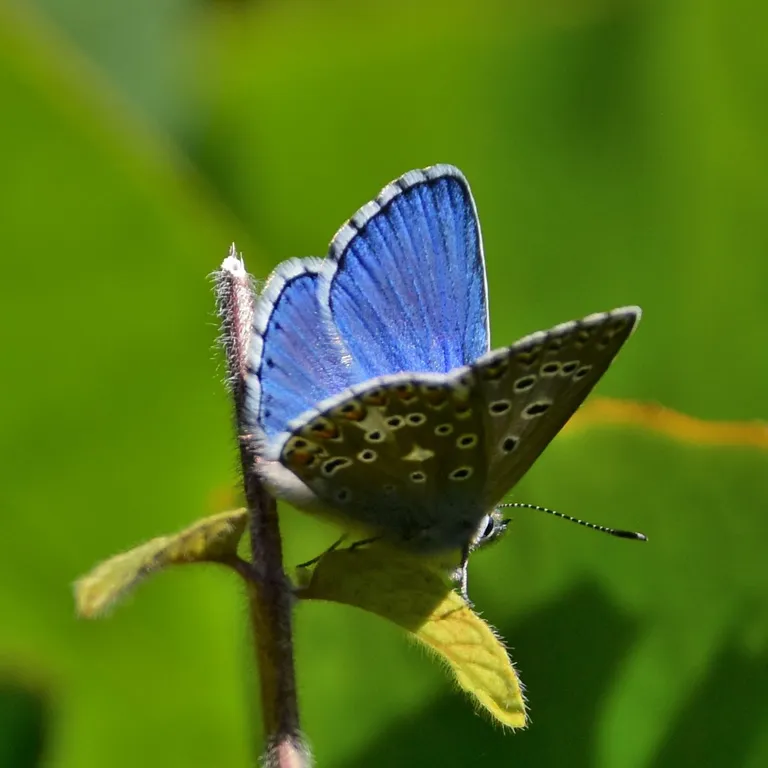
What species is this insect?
Lysandra bellargus
